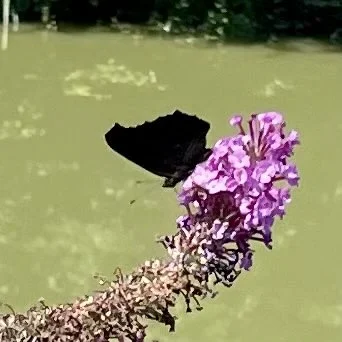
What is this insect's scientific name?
Aglais io
